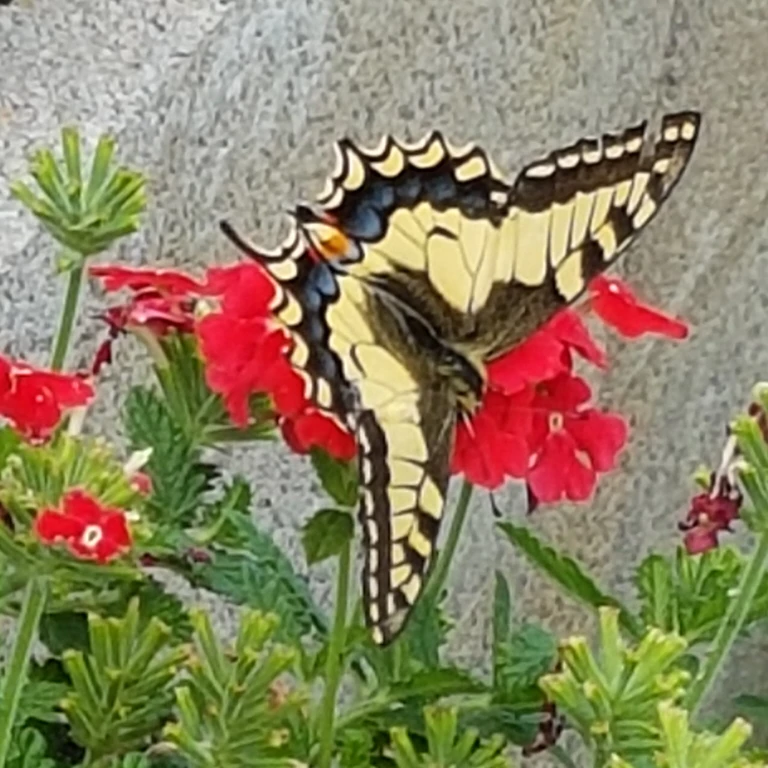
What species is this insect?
Papilio machaon
